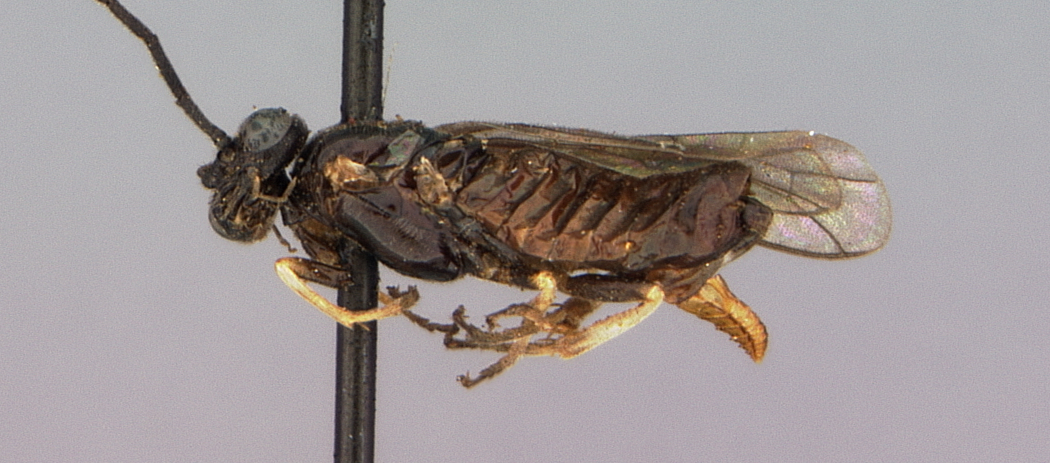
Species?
Priophorus rubivorus
